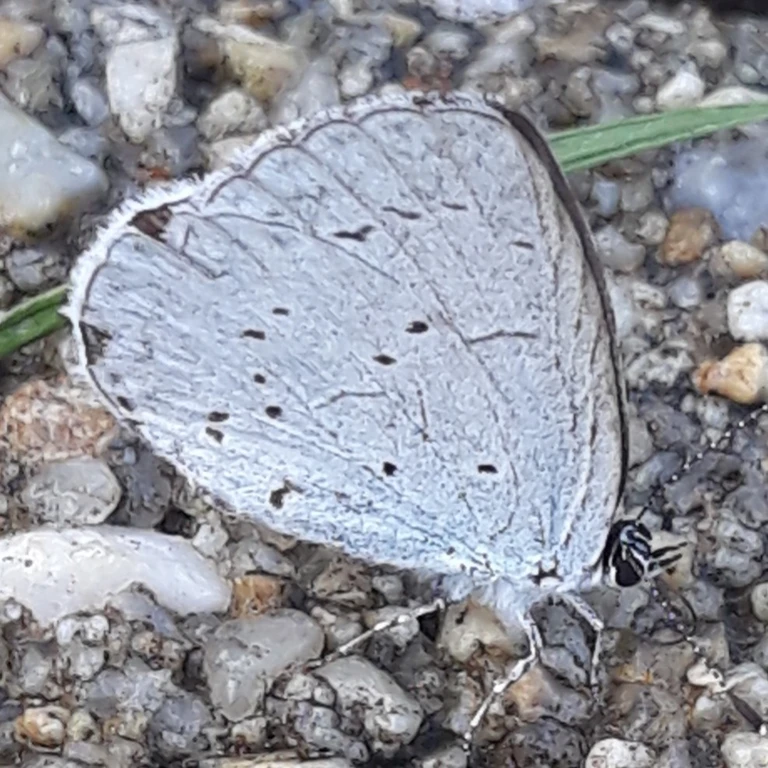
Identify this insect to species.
Celastrina argiolus
